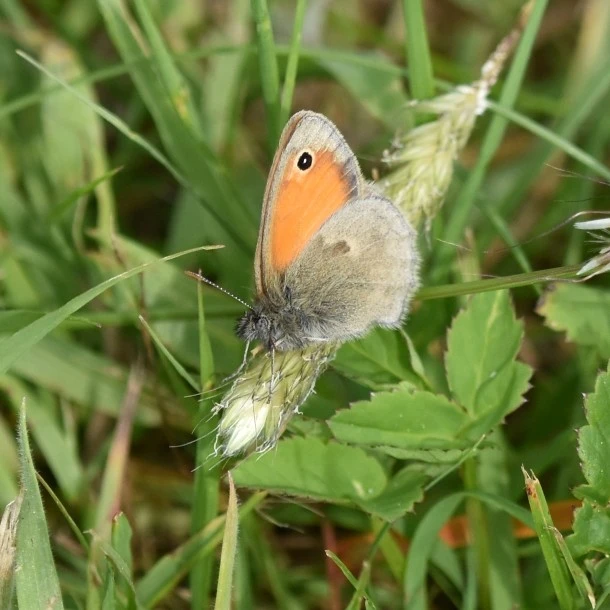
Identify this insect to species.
Coenonympha pamphilus
